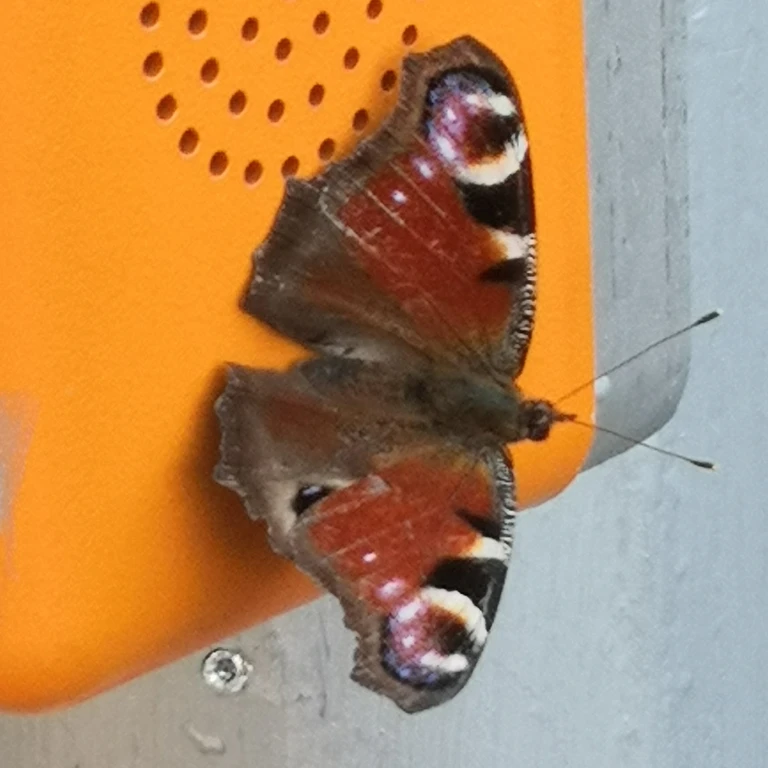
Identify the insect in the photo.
Aglais io
